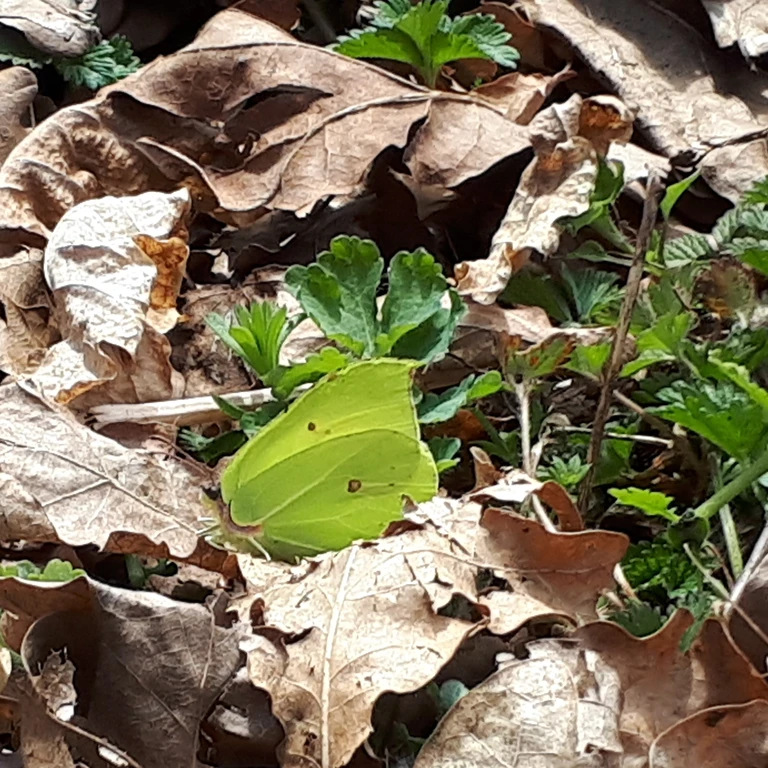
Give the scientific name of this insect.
Gonepteryx rhamni
